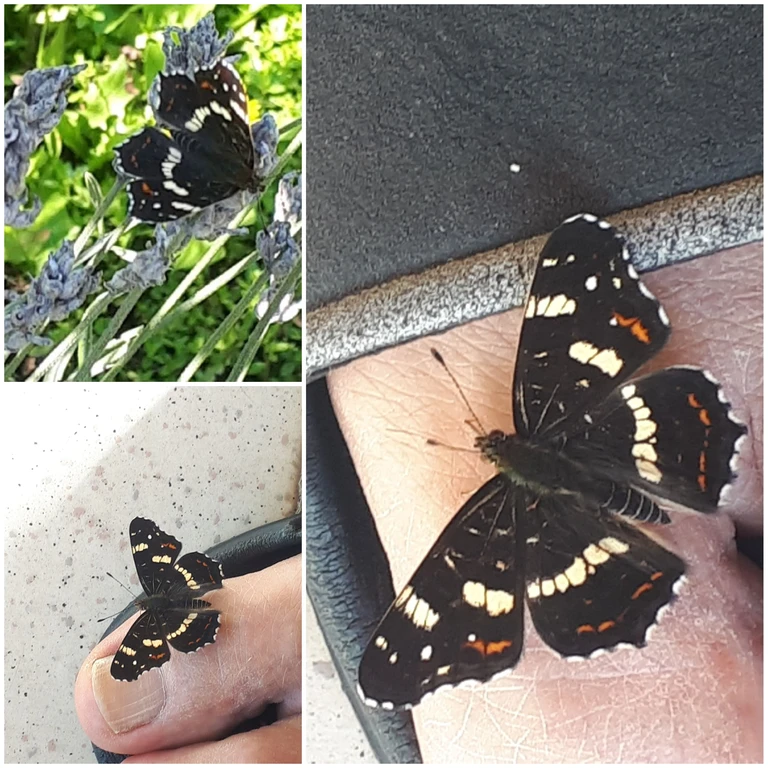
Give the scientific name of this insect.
Araschnia levana
